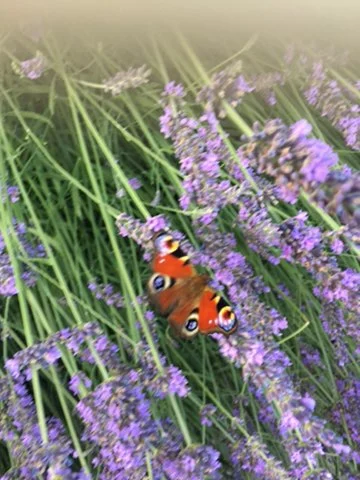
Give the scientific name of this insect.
Aglais io
